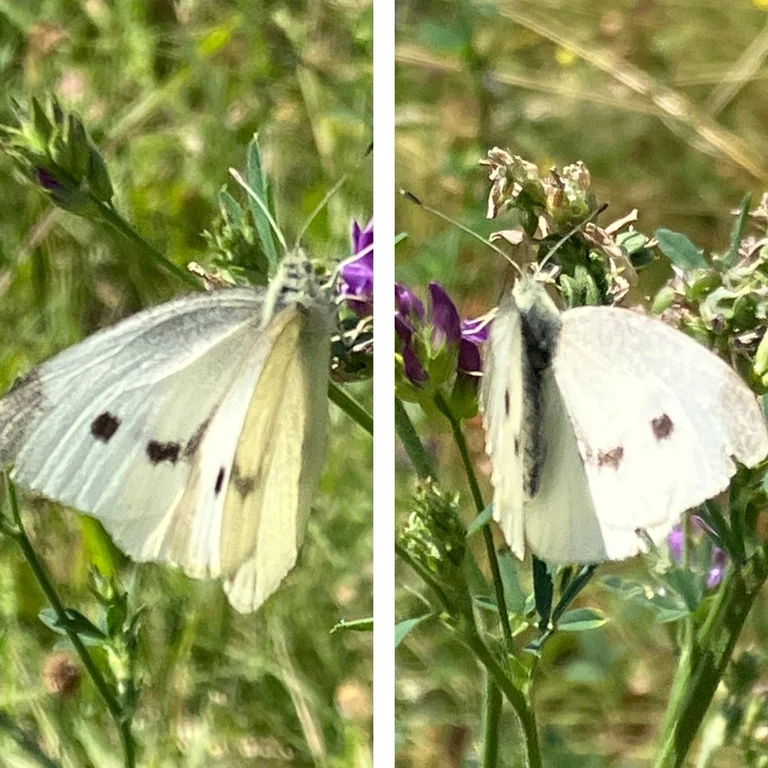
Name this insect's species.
Pieris rapae
